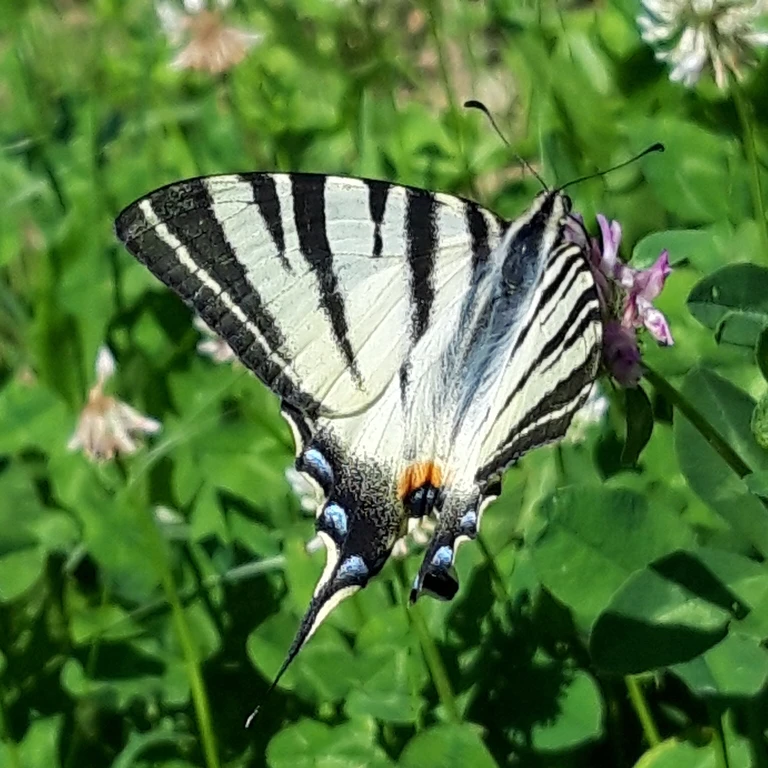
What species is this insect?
Iphiclides podalirius
